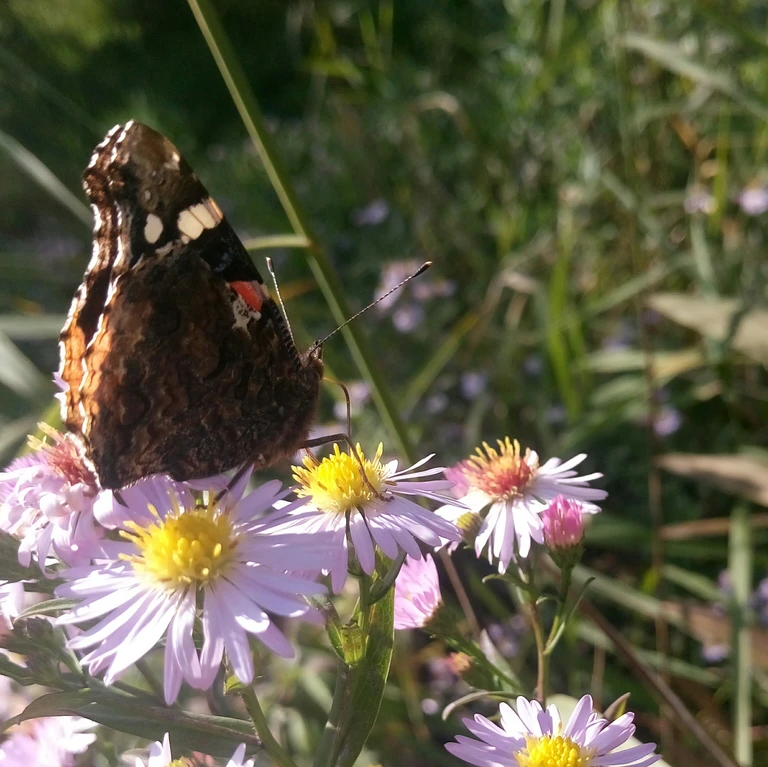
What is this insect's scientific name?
Vanessa atalanta
